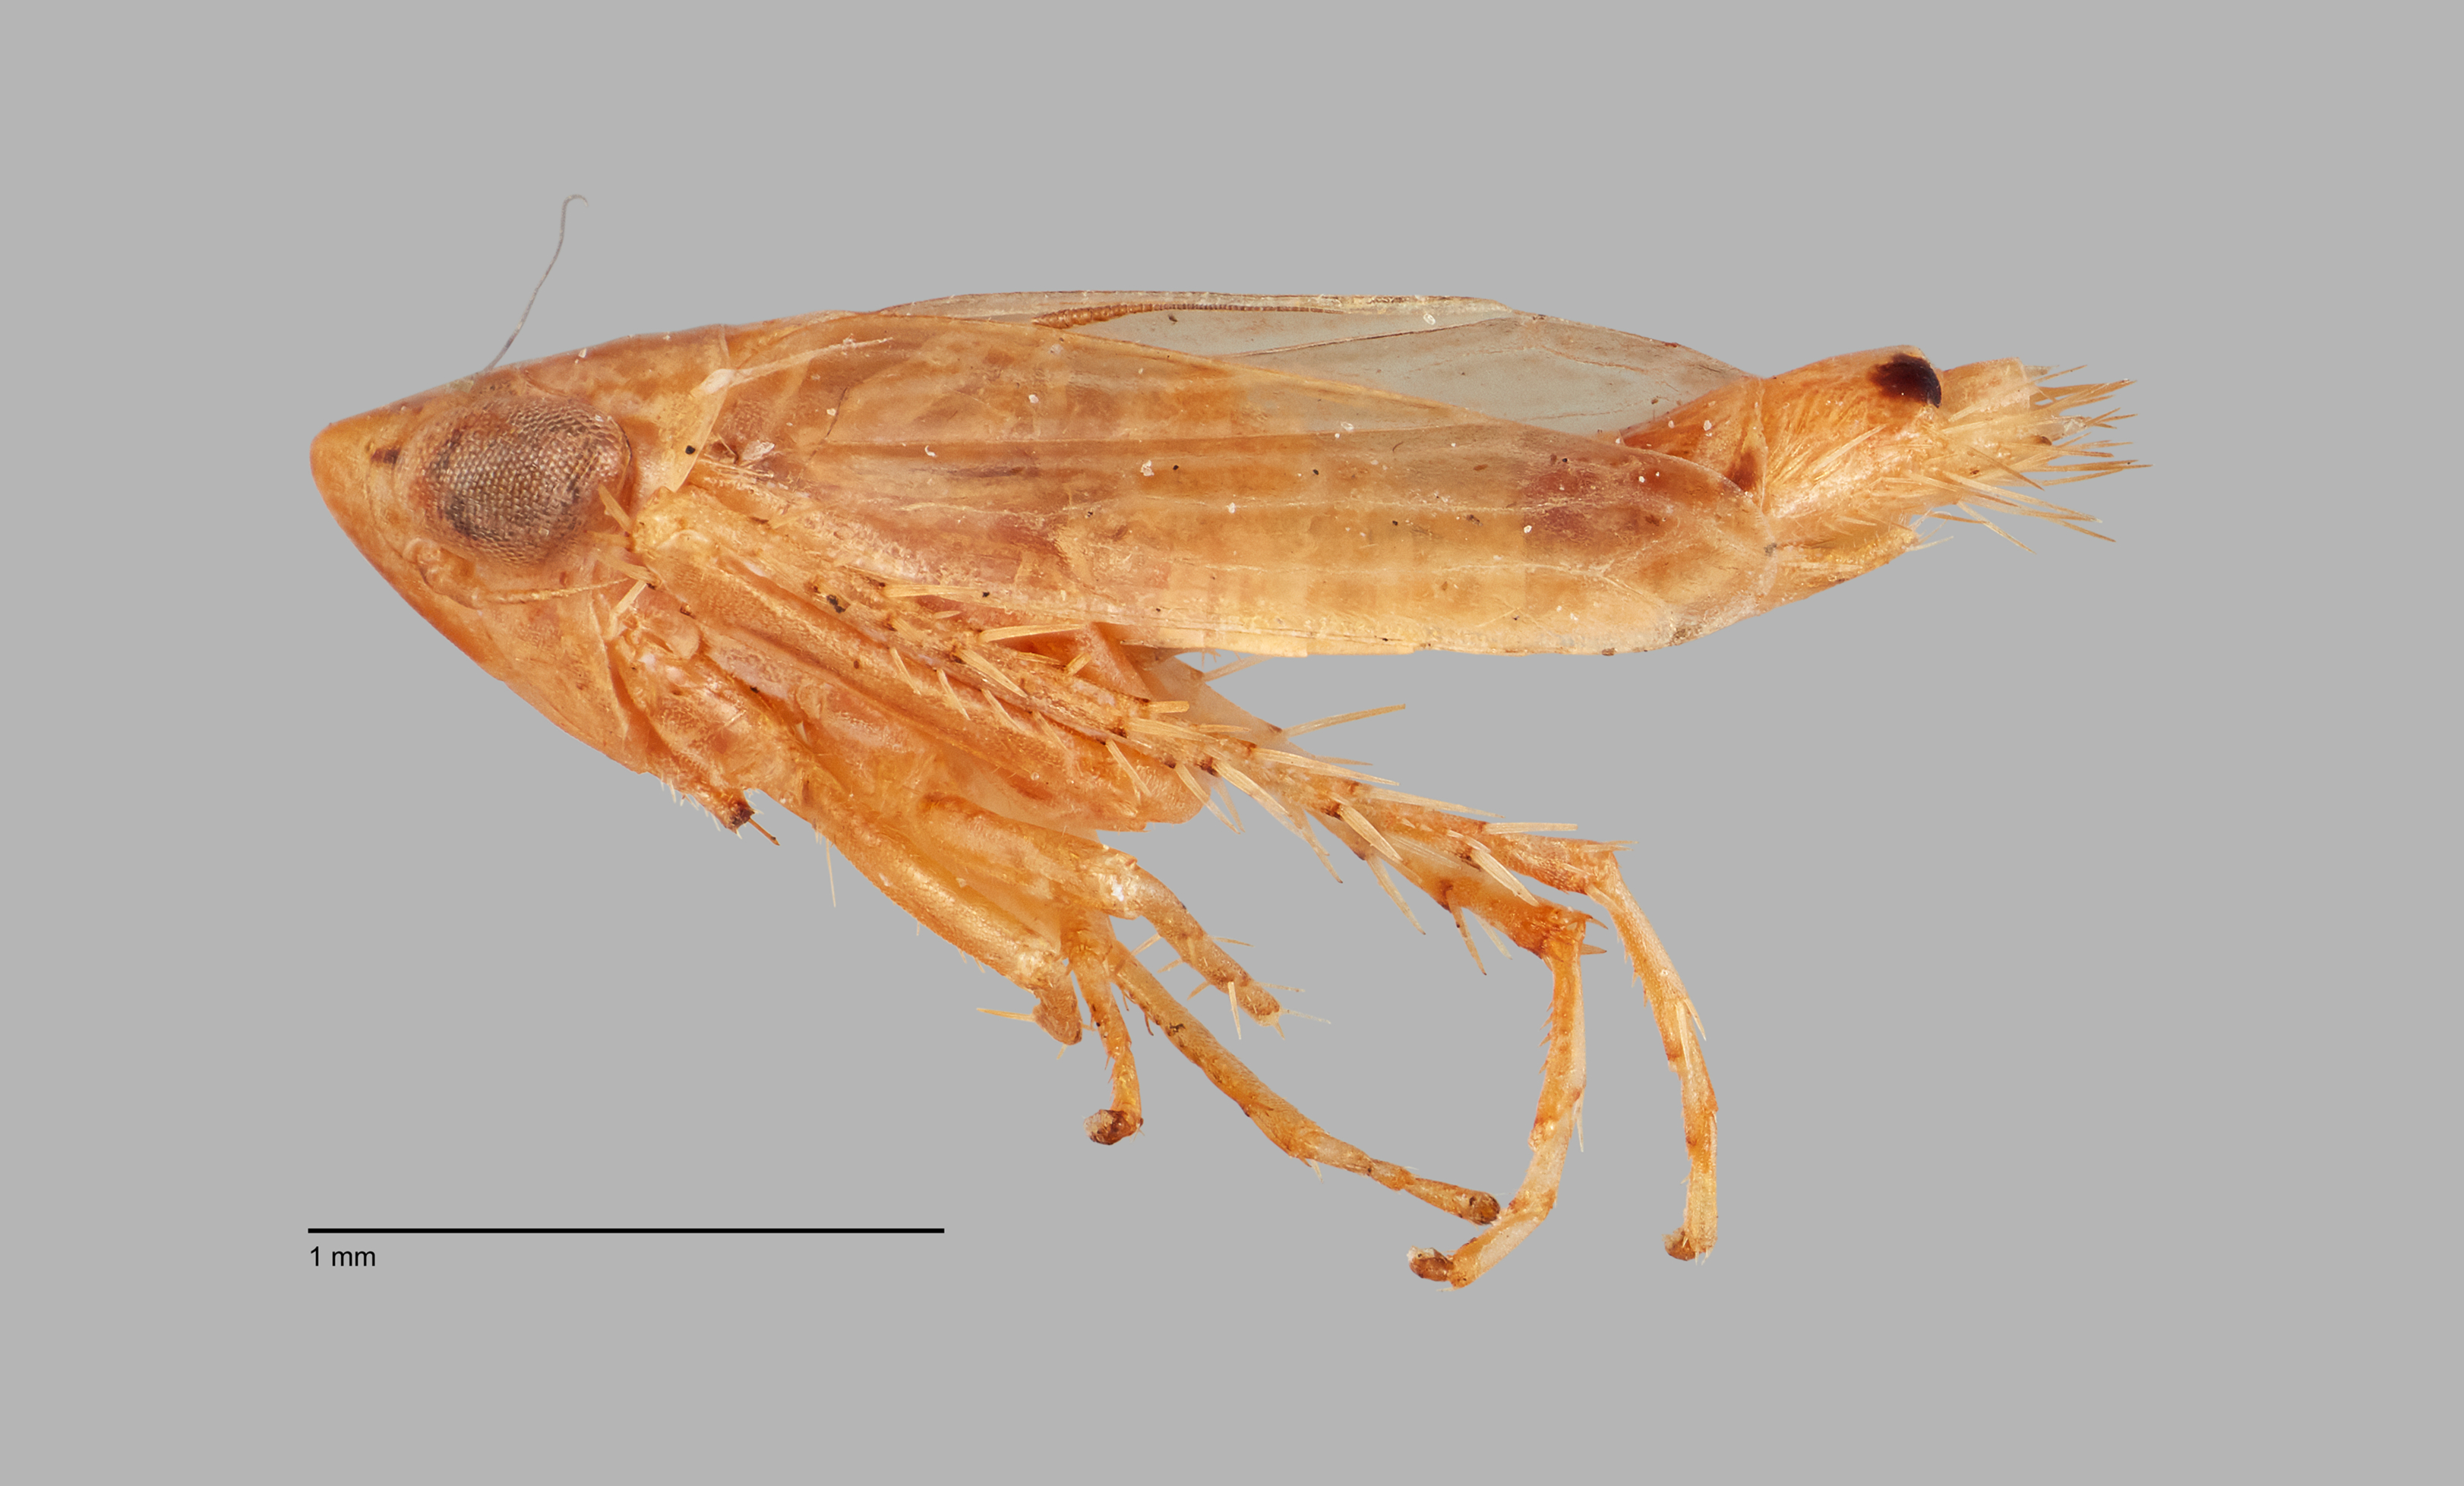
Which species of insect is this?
Cribrus plagus (also Laevicephalus shingwauki)
